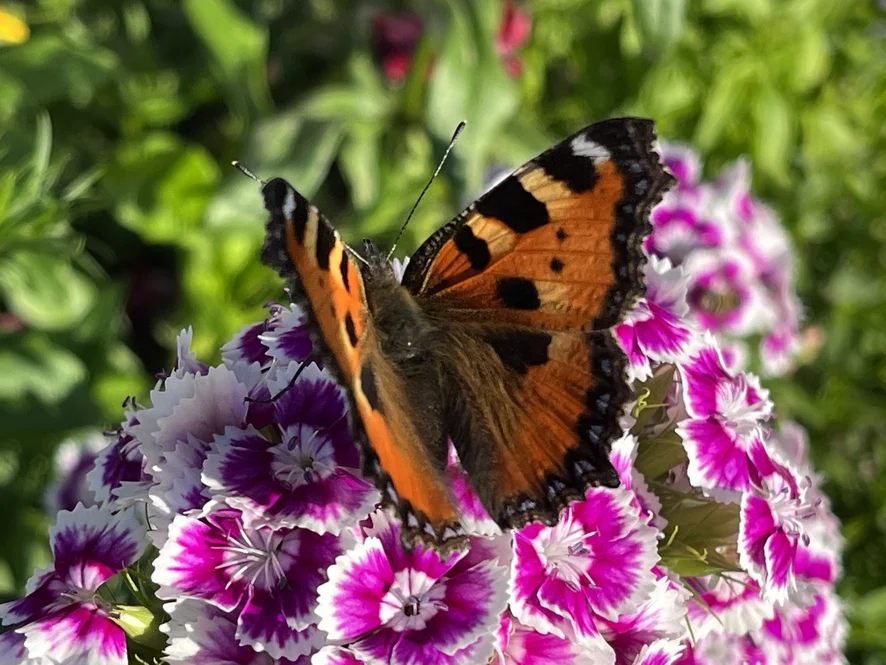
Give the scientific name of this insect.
Aglais urticae
